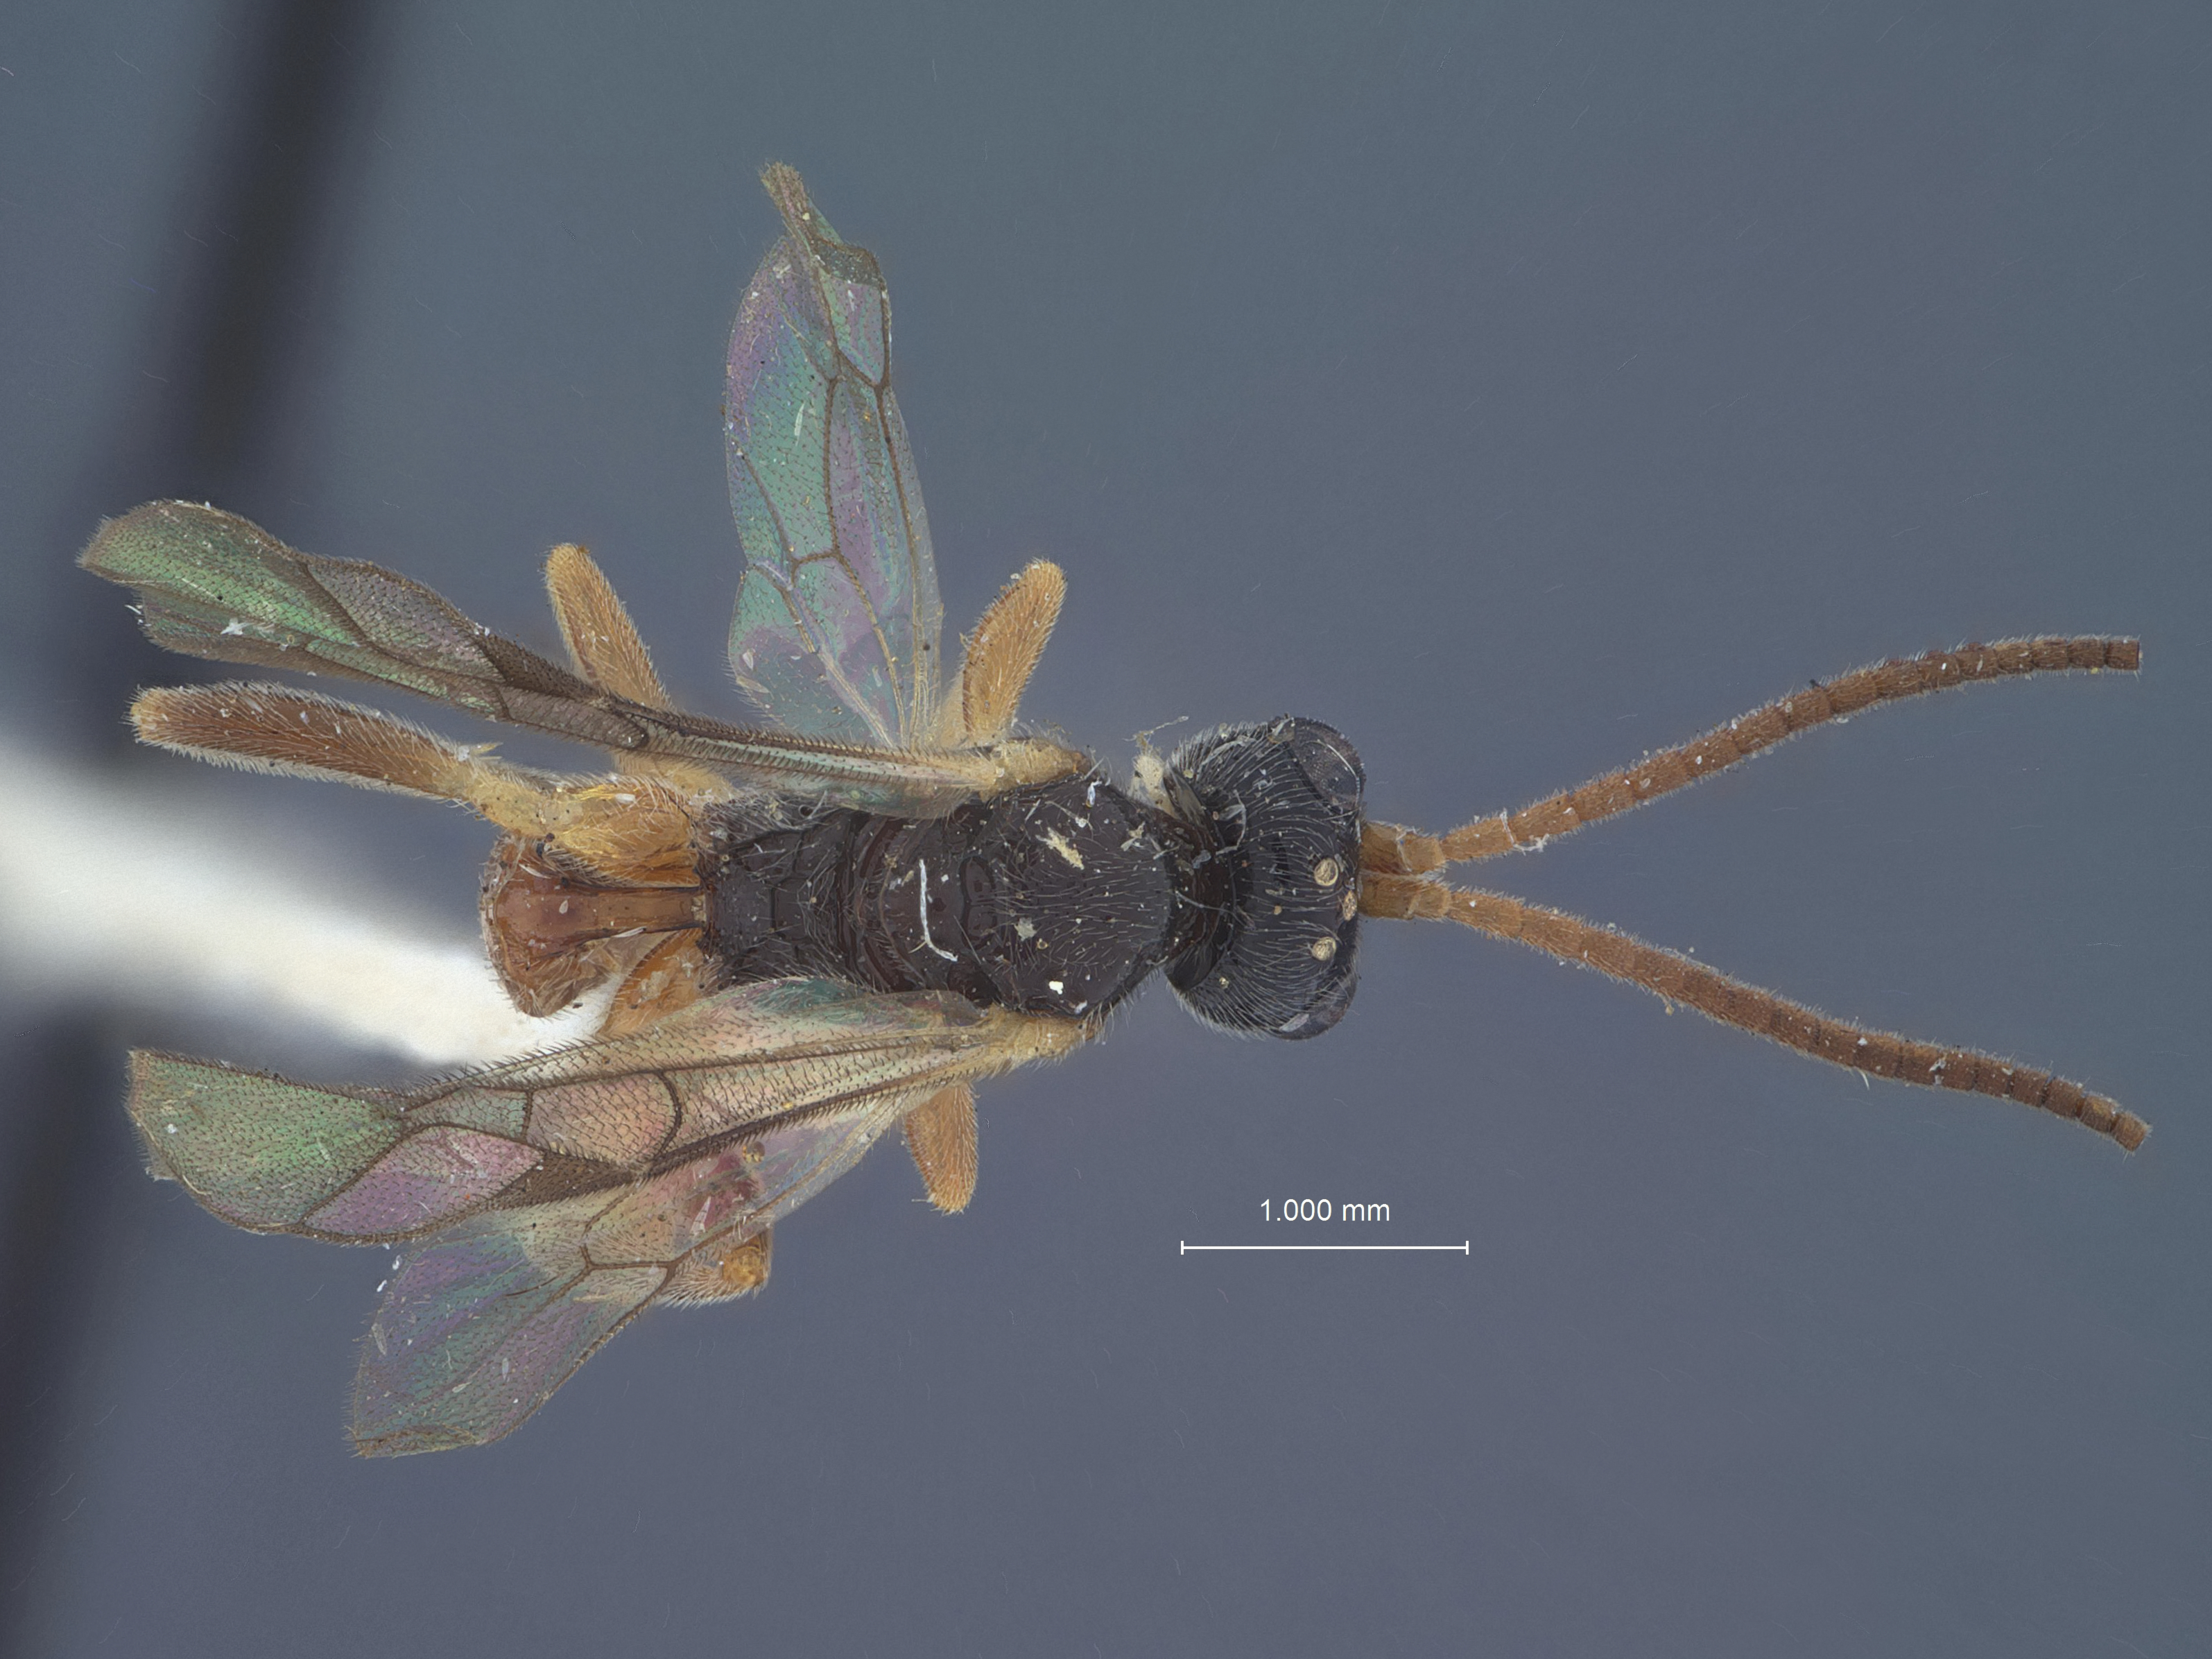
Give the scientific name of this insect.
Phygadeuon auriculiferus
